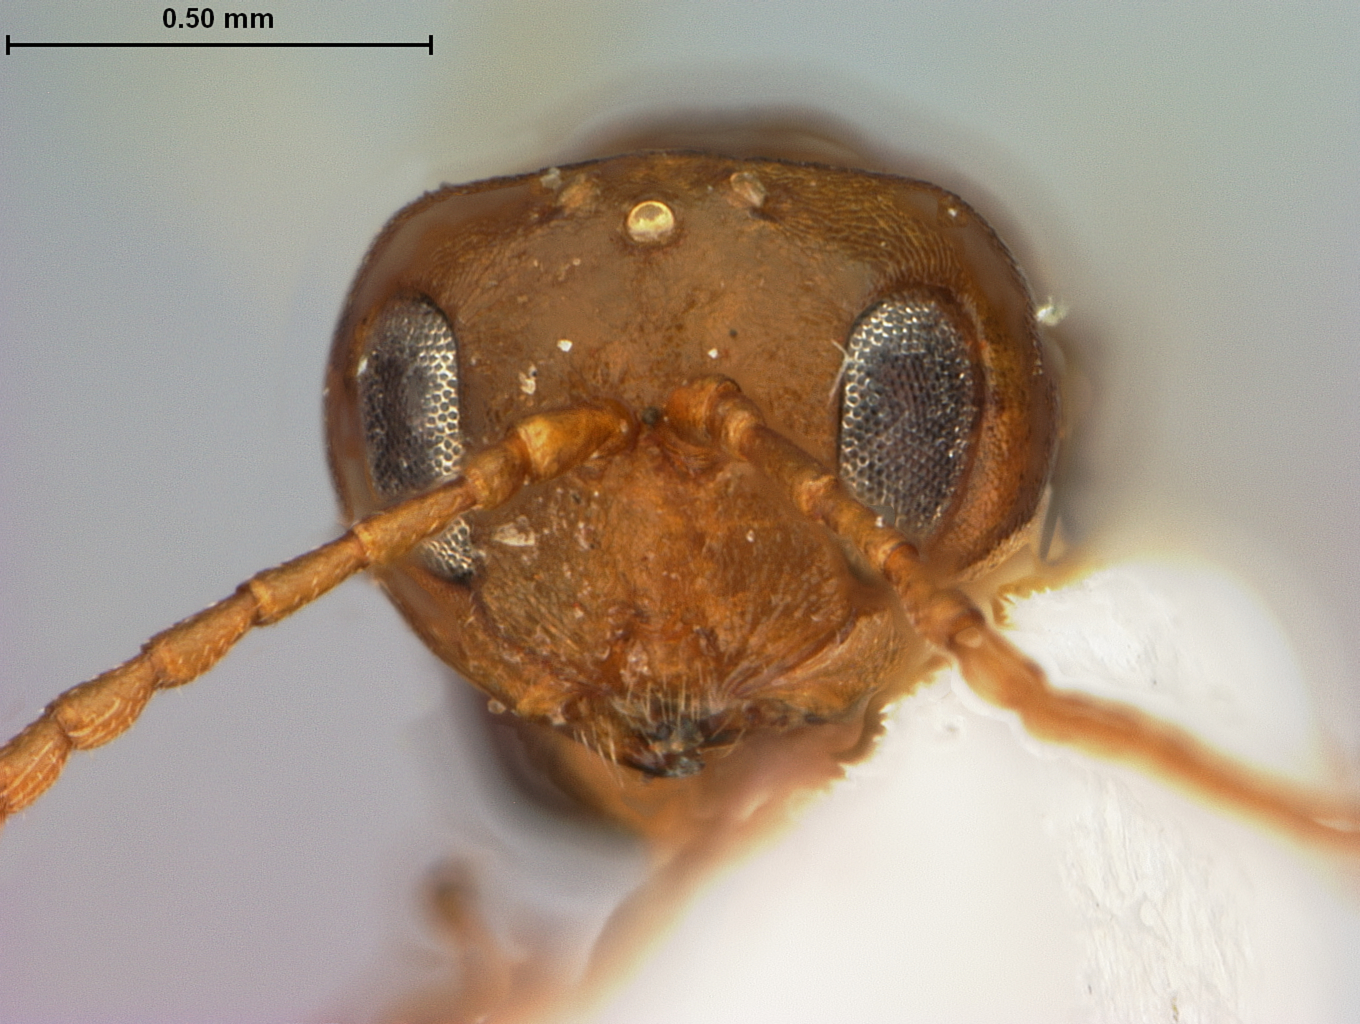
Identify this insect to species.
Callirhytis medularis
